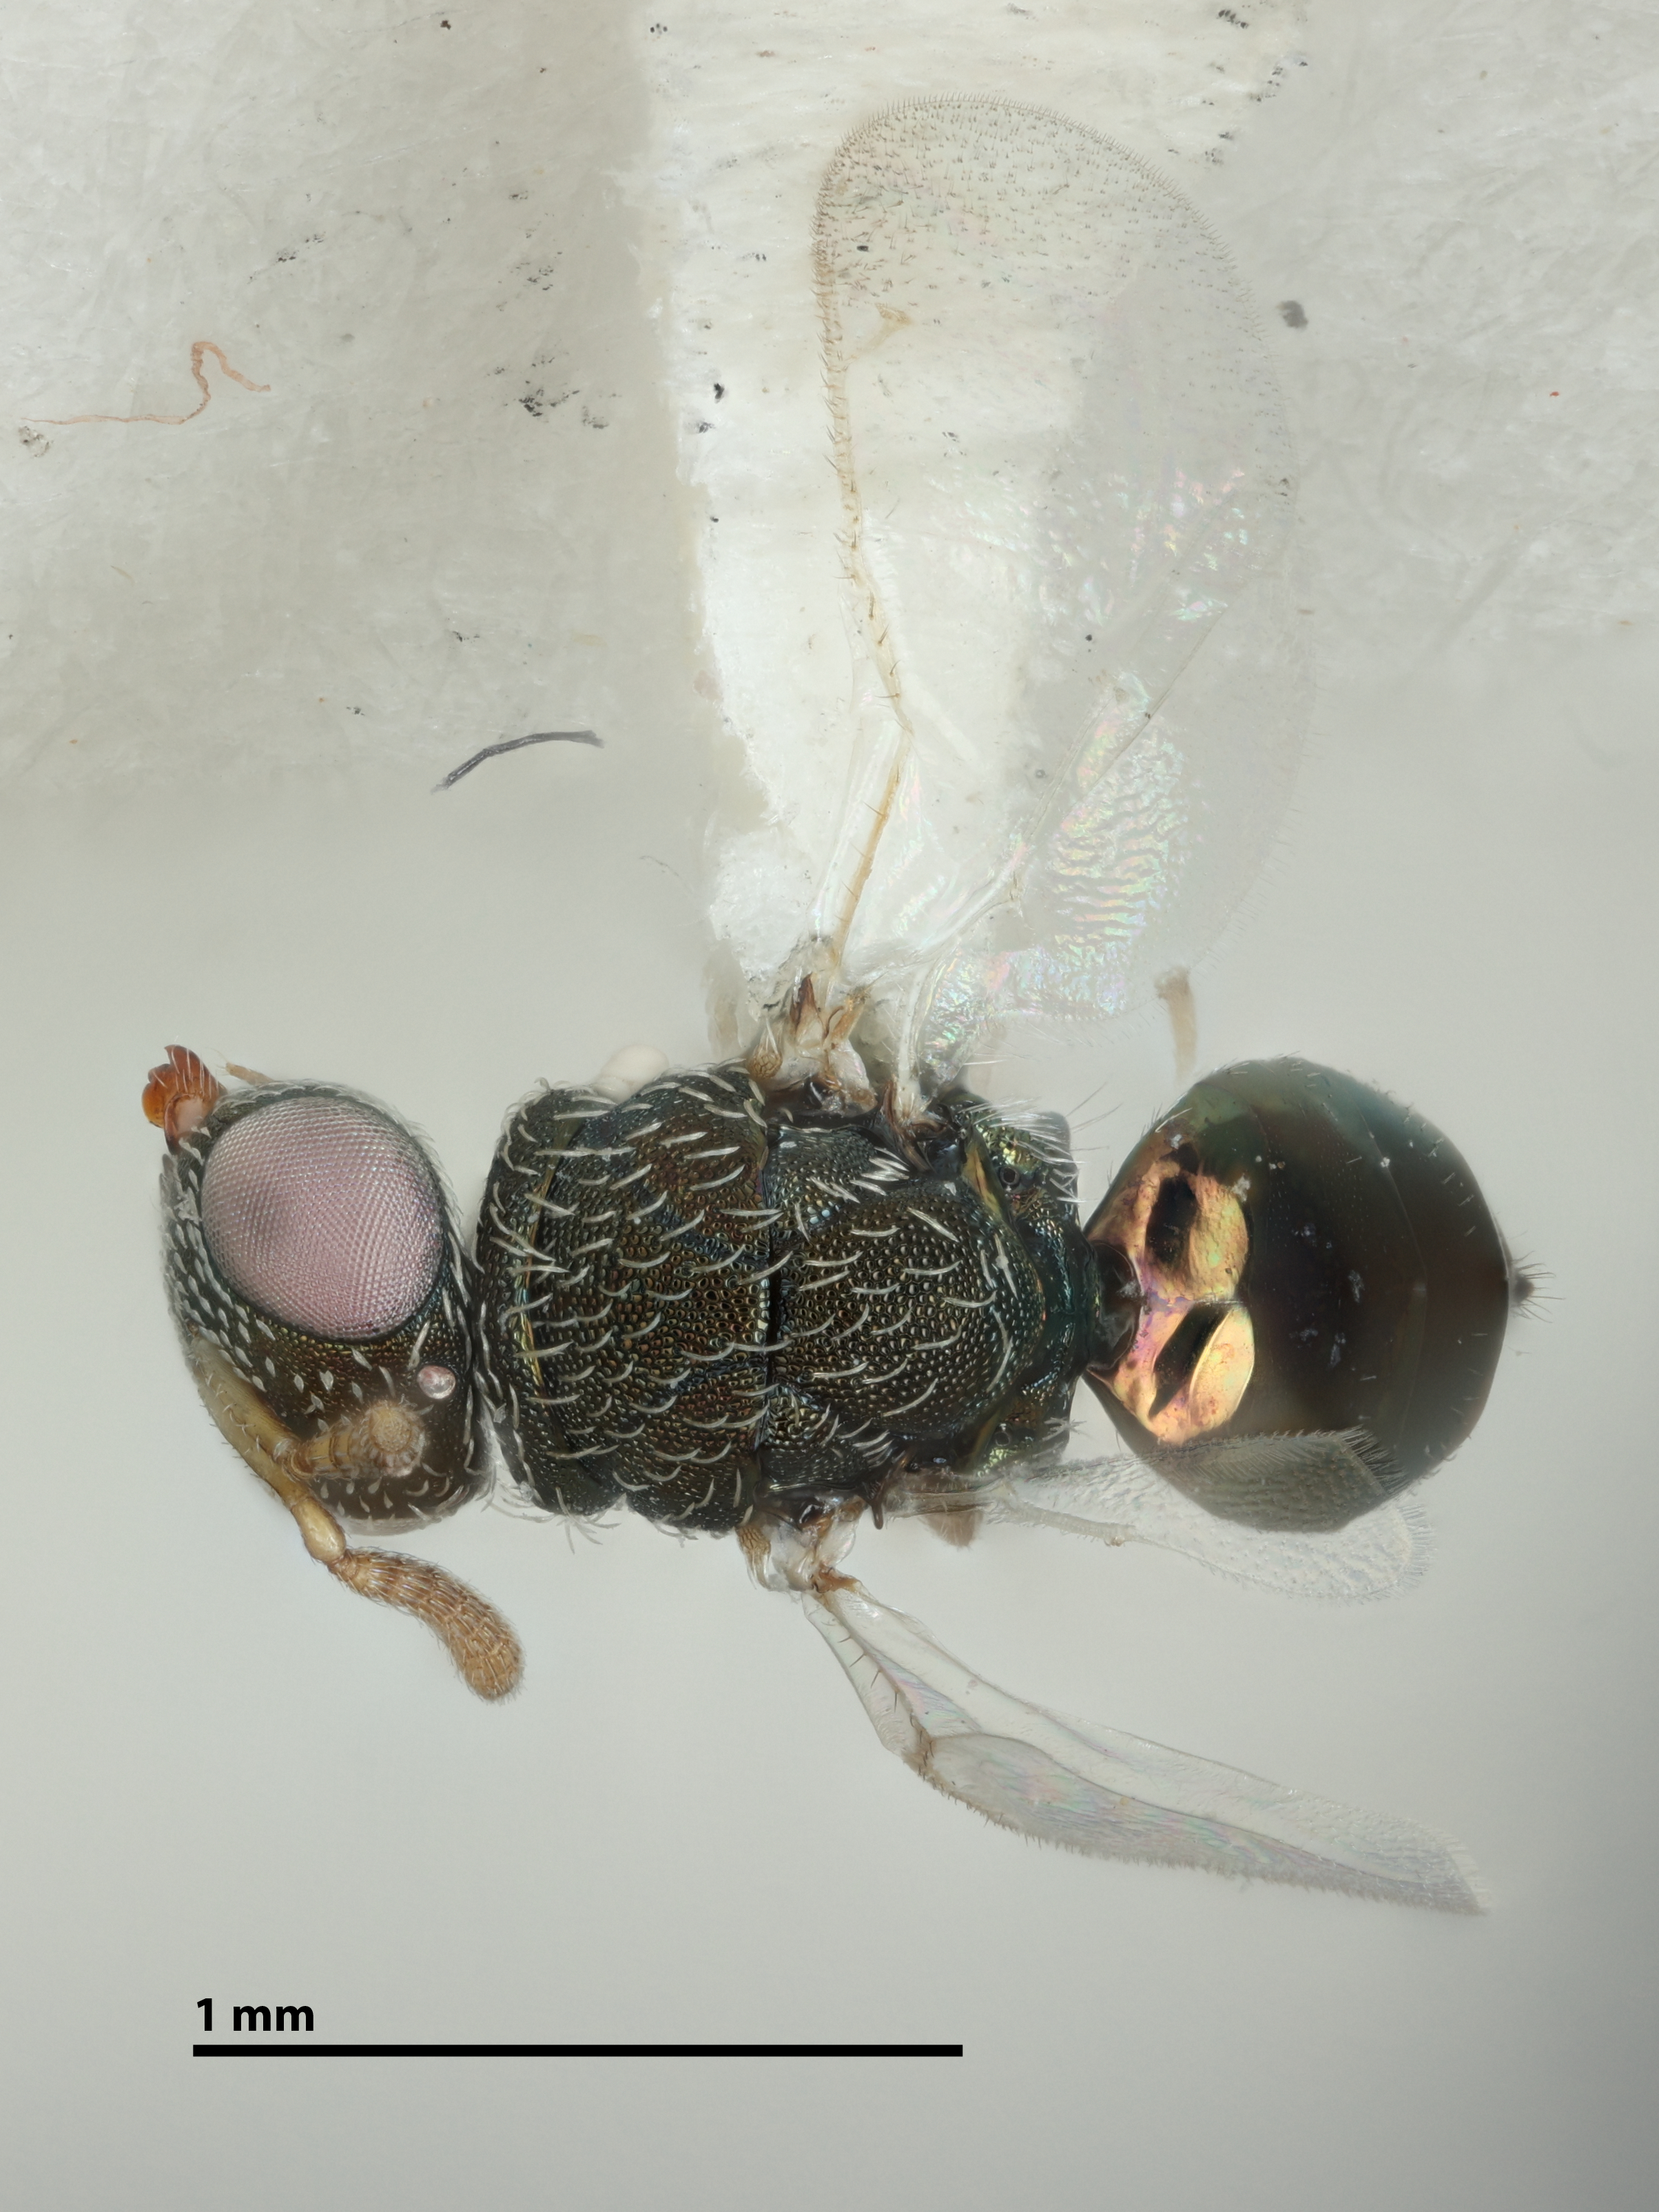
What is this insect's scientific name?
Nadelaia ficus
